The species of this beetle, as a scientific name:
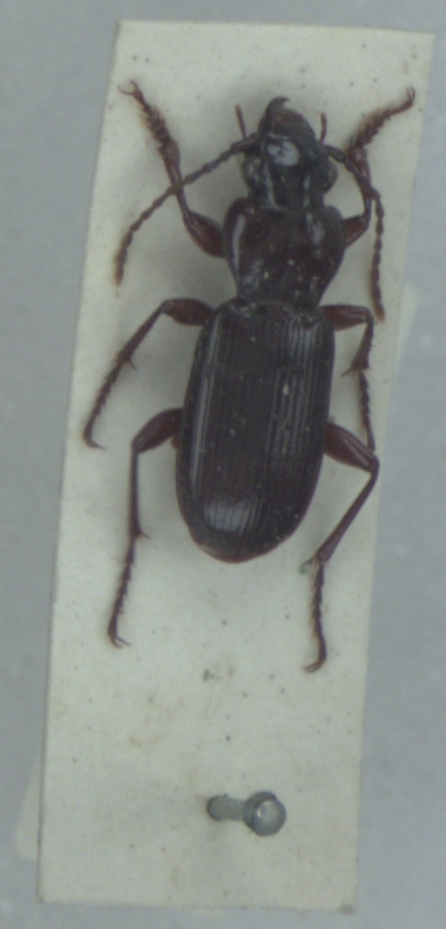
Pterostichus macer
